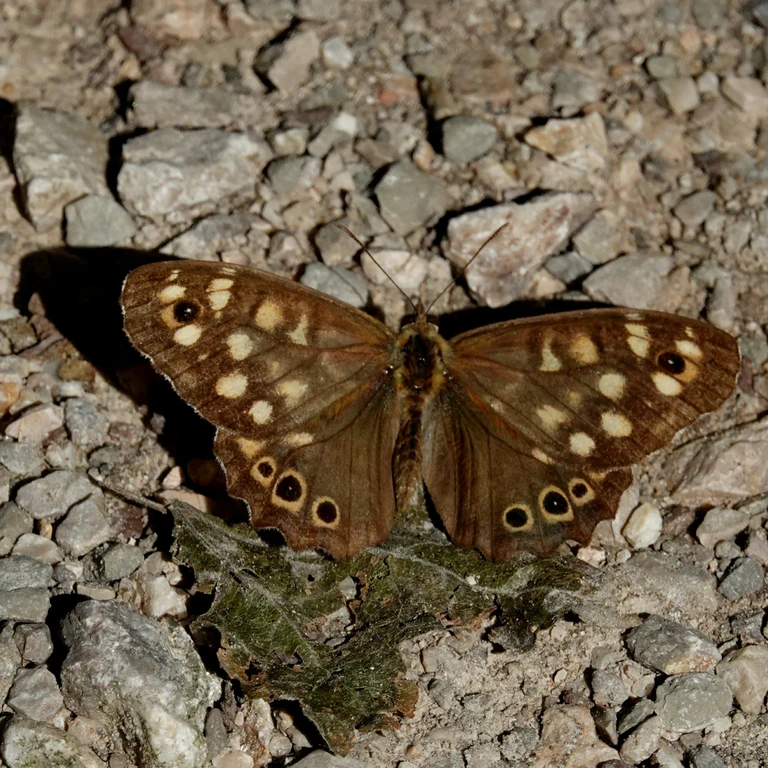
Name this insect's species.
Pararge aegeria
